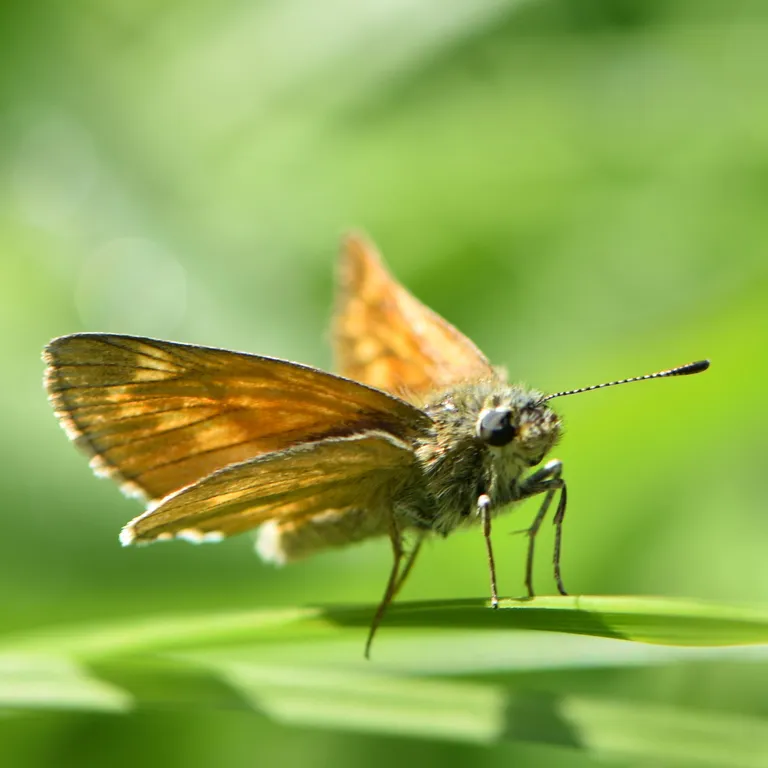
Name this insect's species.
Ochlodes sylvanus (also Ochlodes venata)
